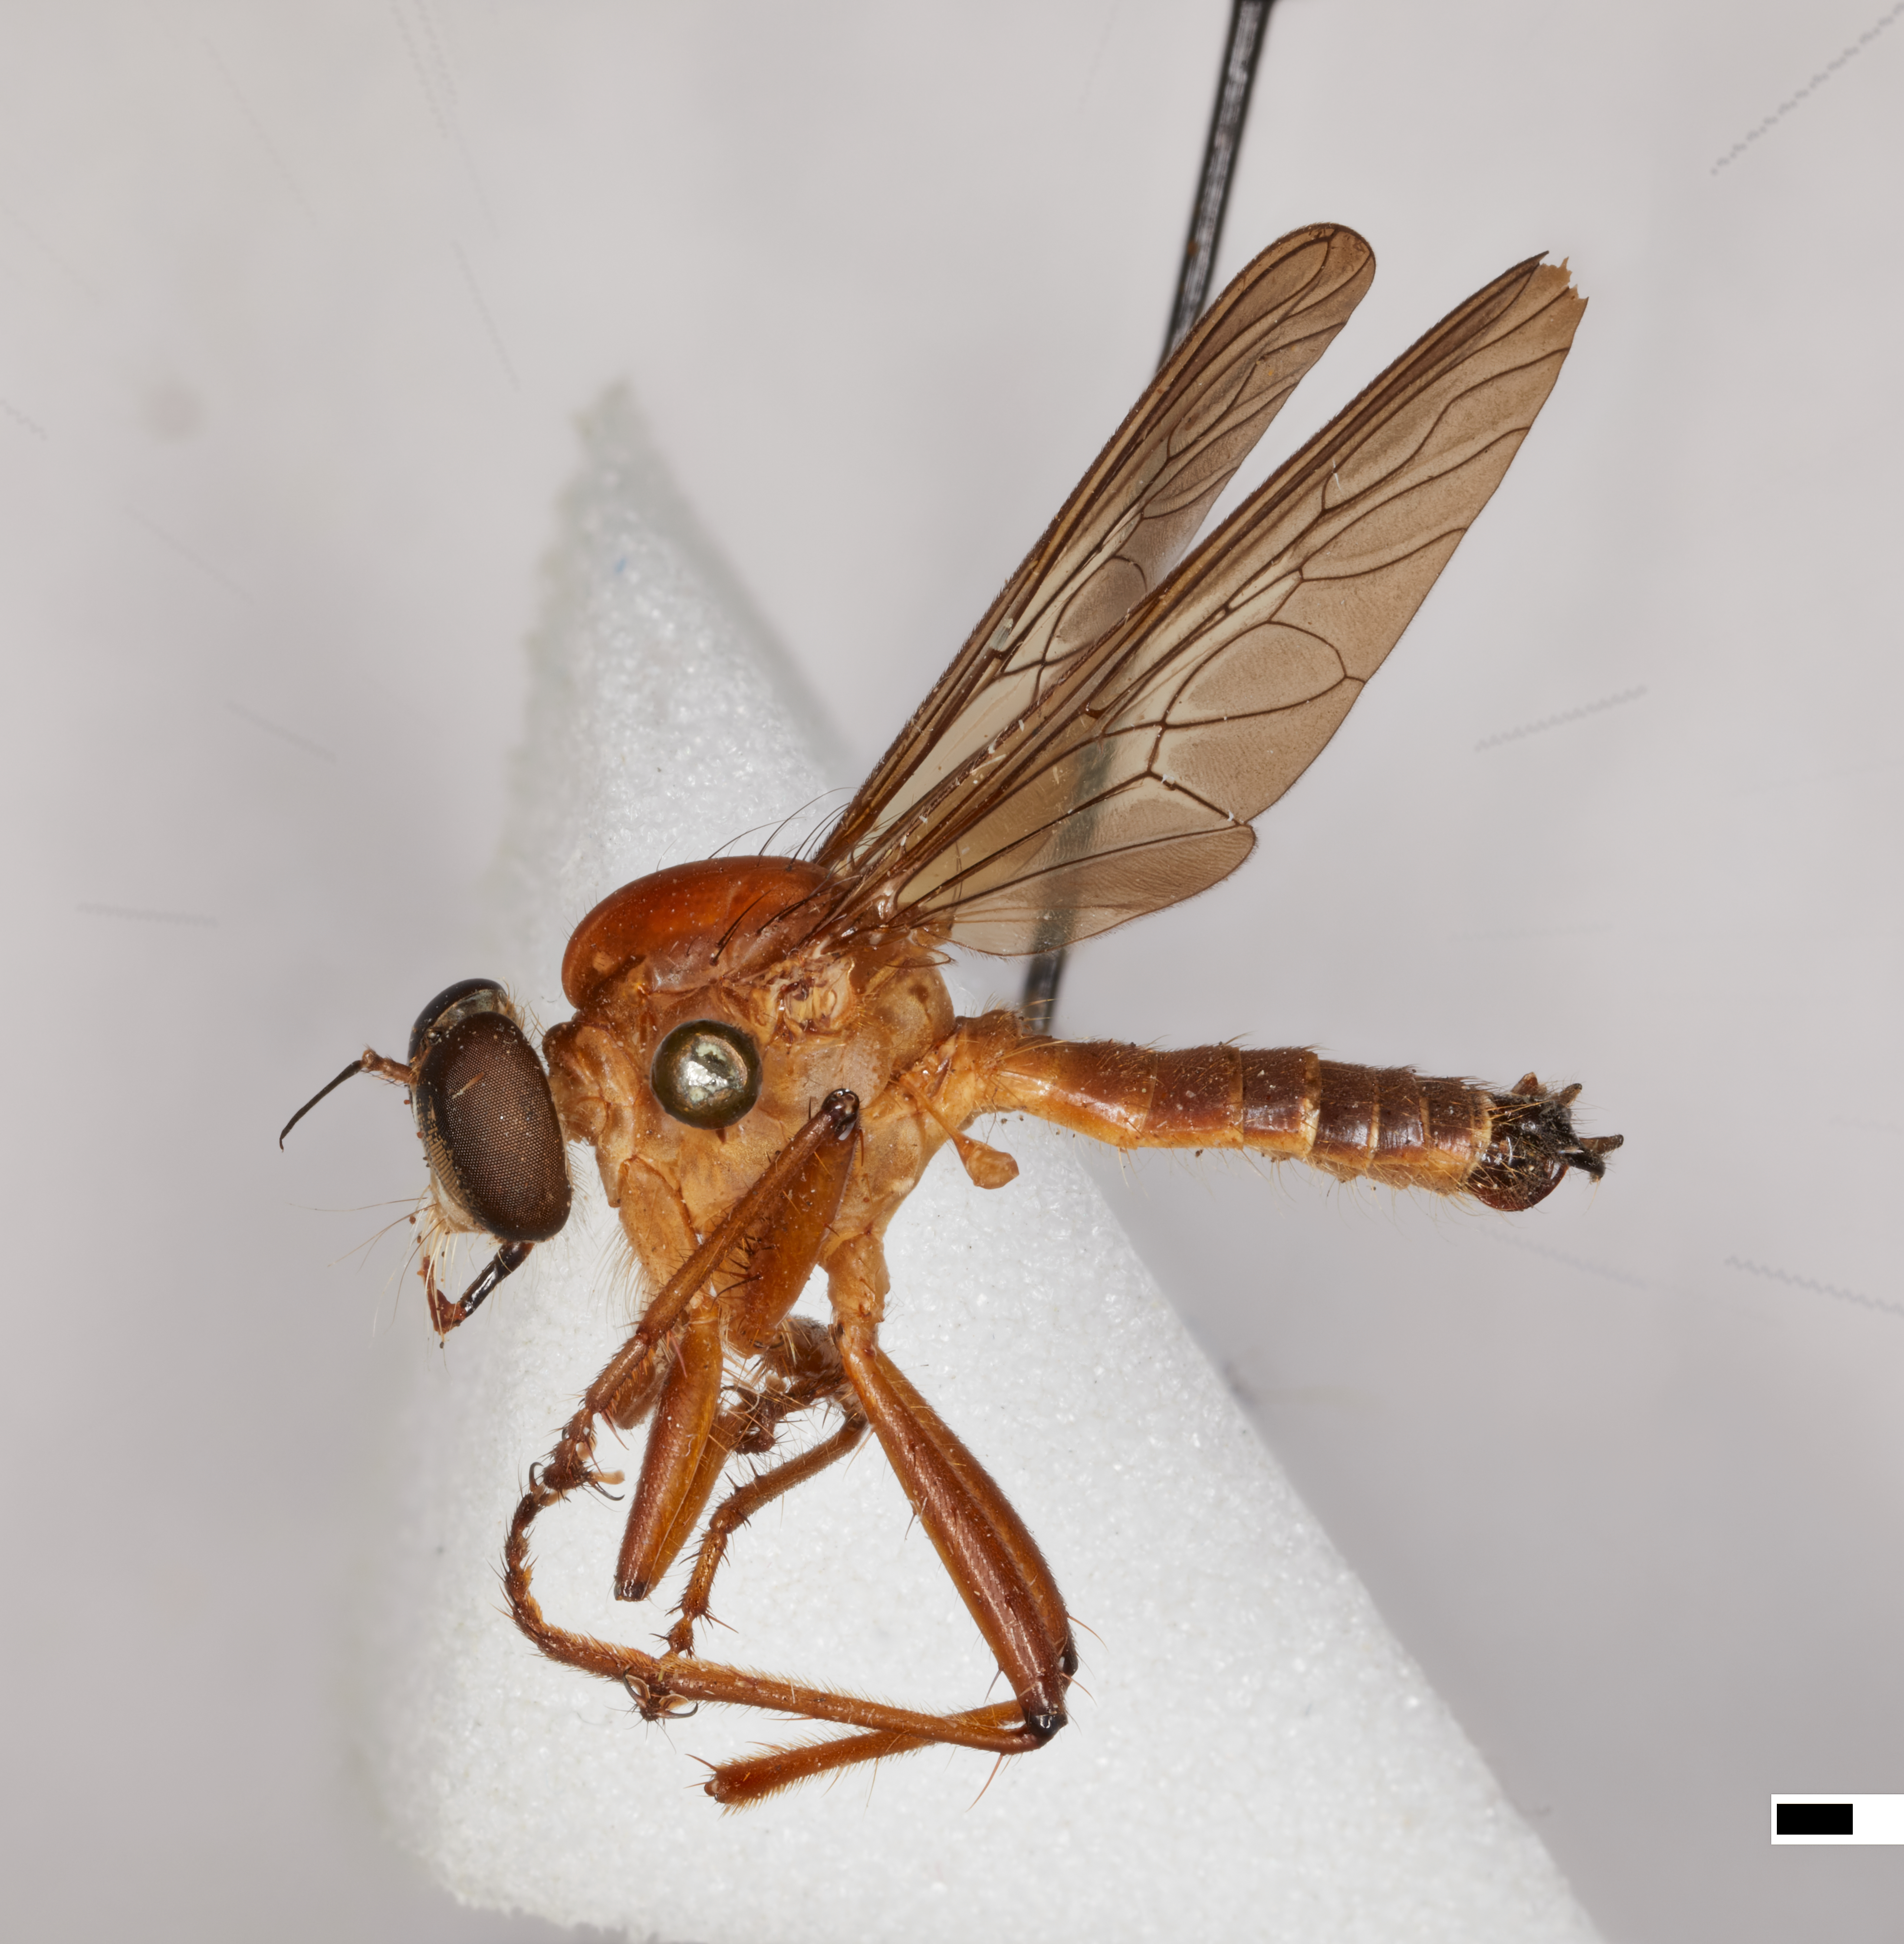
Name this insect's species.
Strophipogon bromleyi
